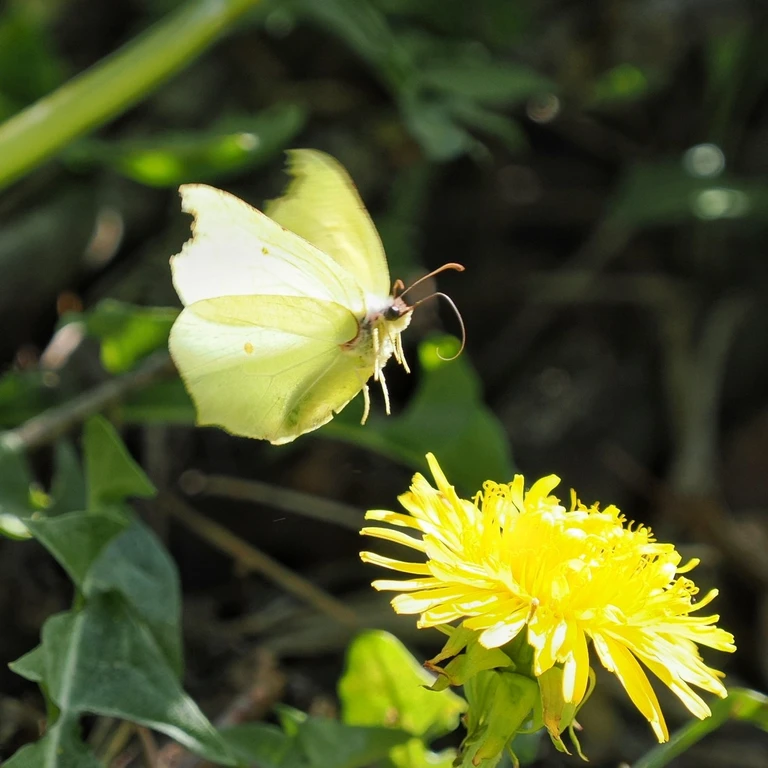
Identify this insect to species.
Gonepteryx rhamni
